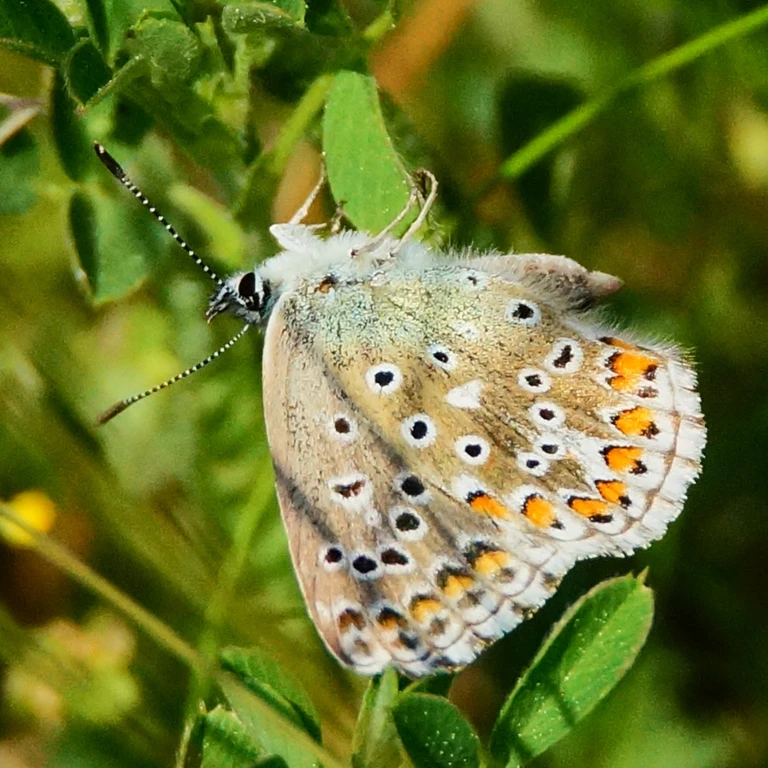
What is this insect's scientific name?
Lysandra bellargus
